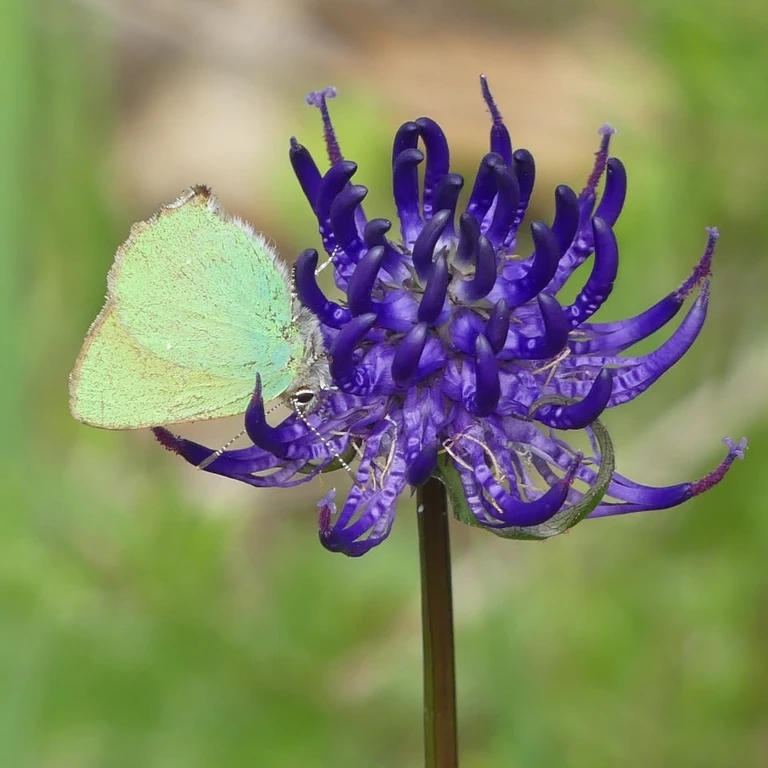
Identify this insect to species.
Callophrys rubi
